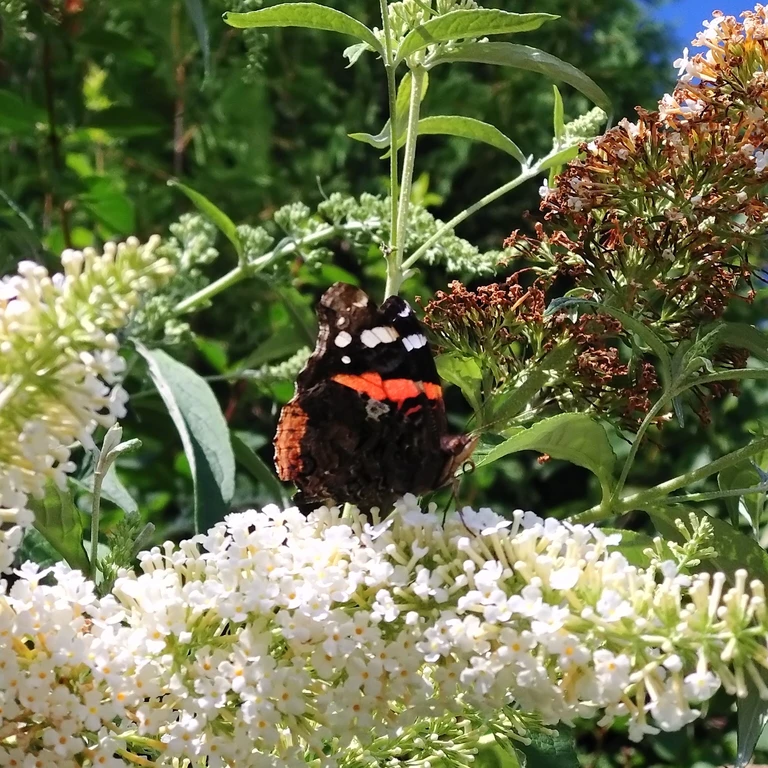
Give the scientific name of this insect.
Vanessa atalanta
